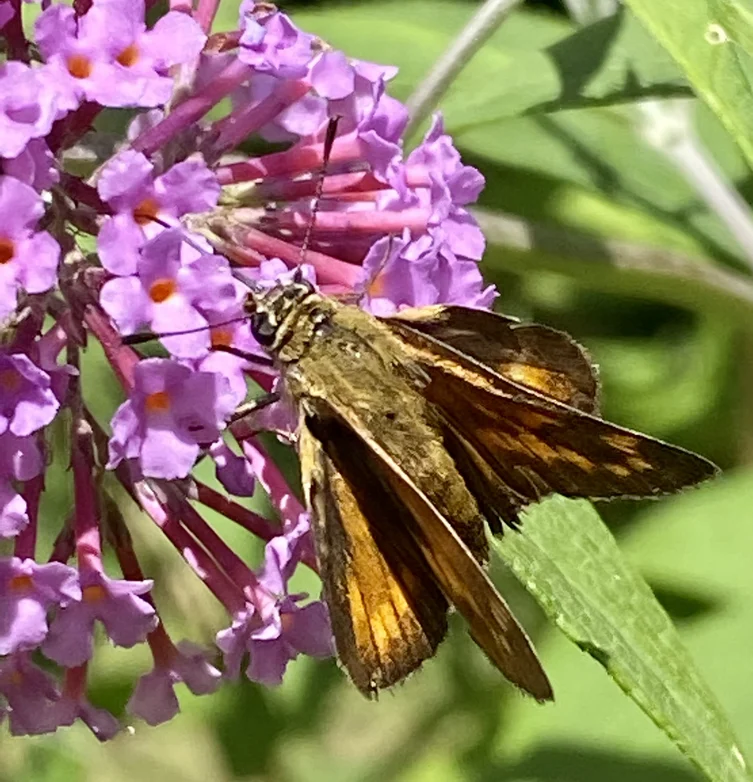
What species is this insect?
Ochlodes sylvanus (also Ochlodes venata)
